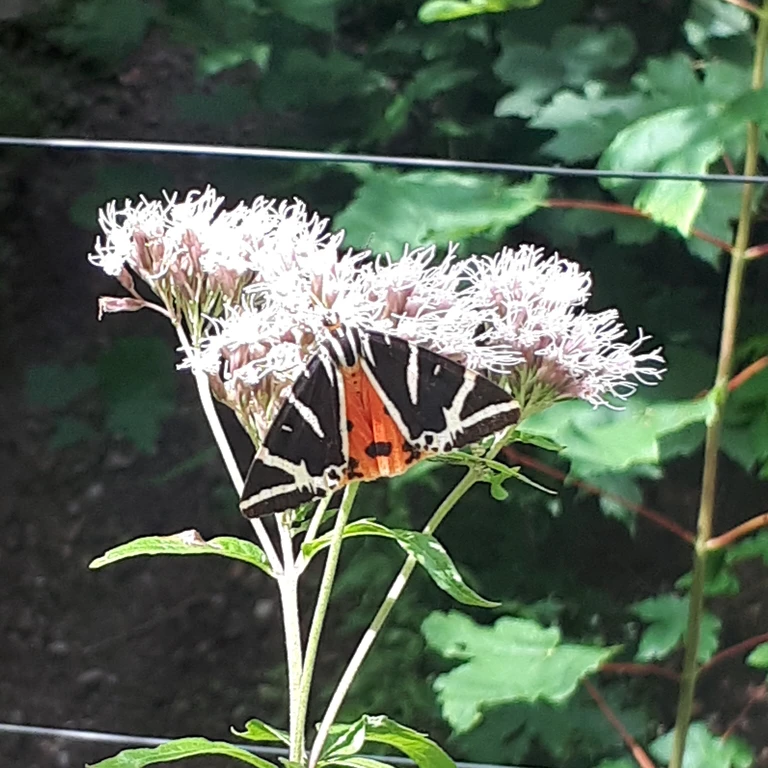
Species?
Euplagia quadripunctaria
